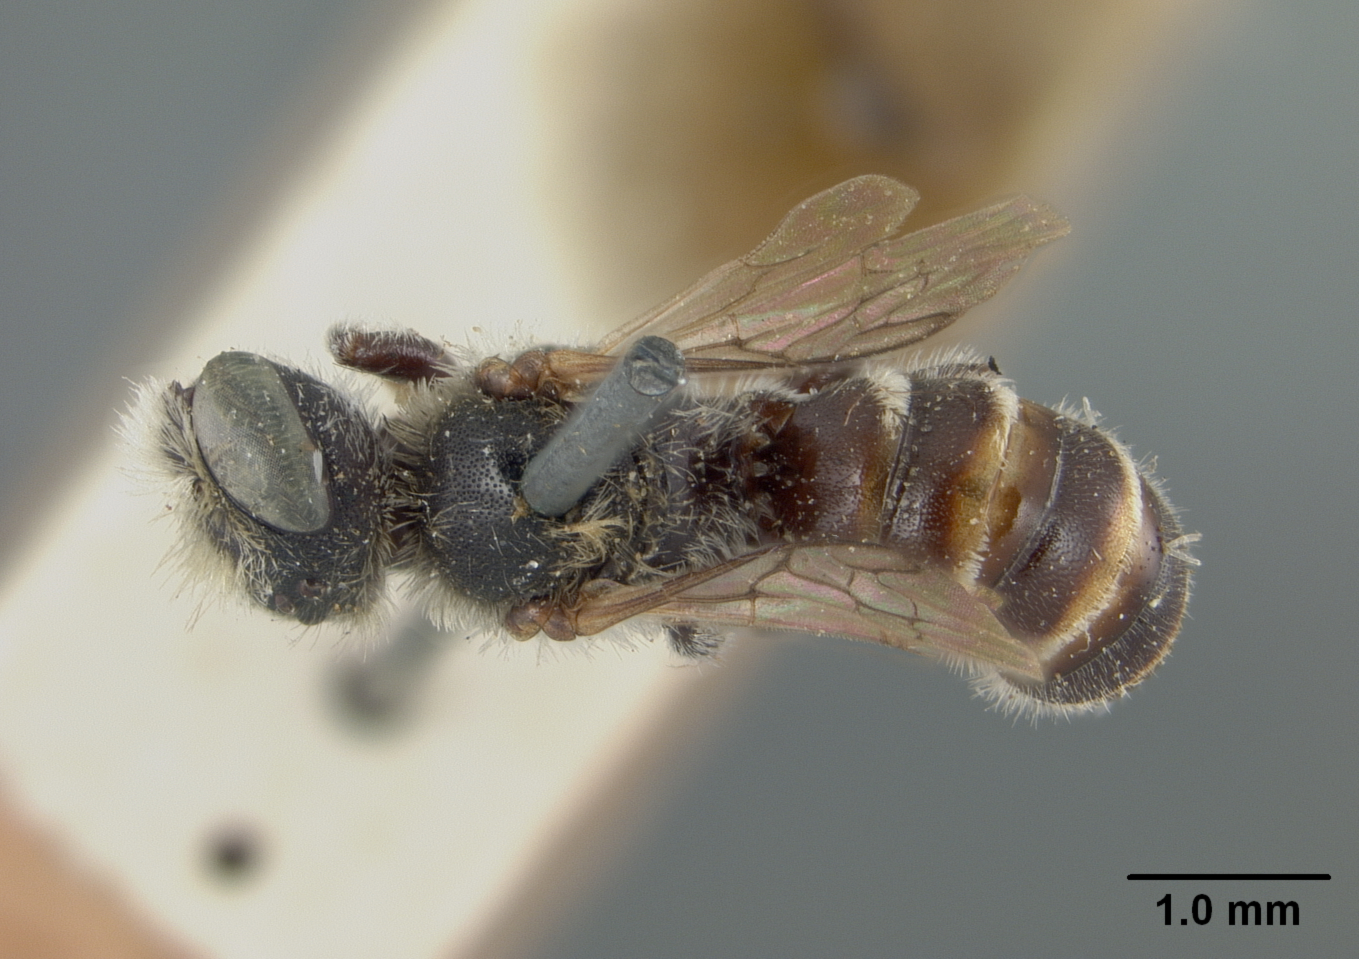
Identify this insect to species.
Alcidamea colei
